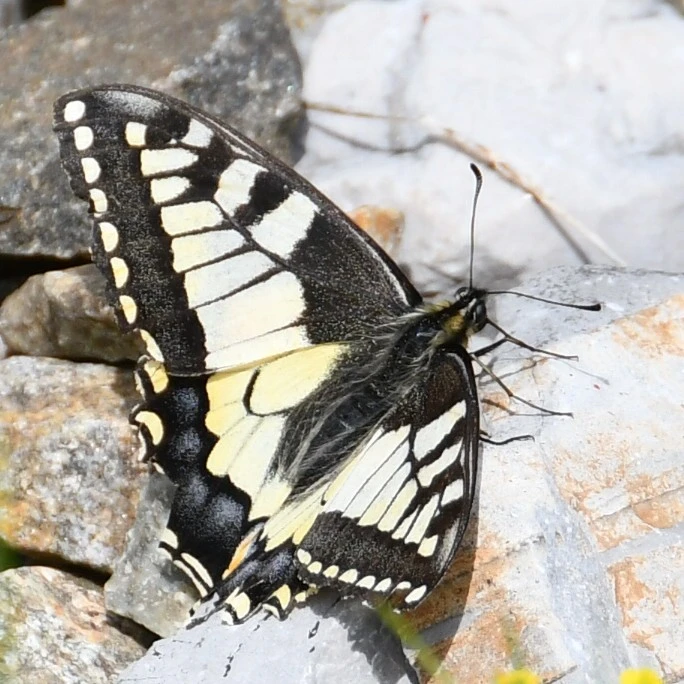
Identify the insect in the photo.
Papilio machaon
